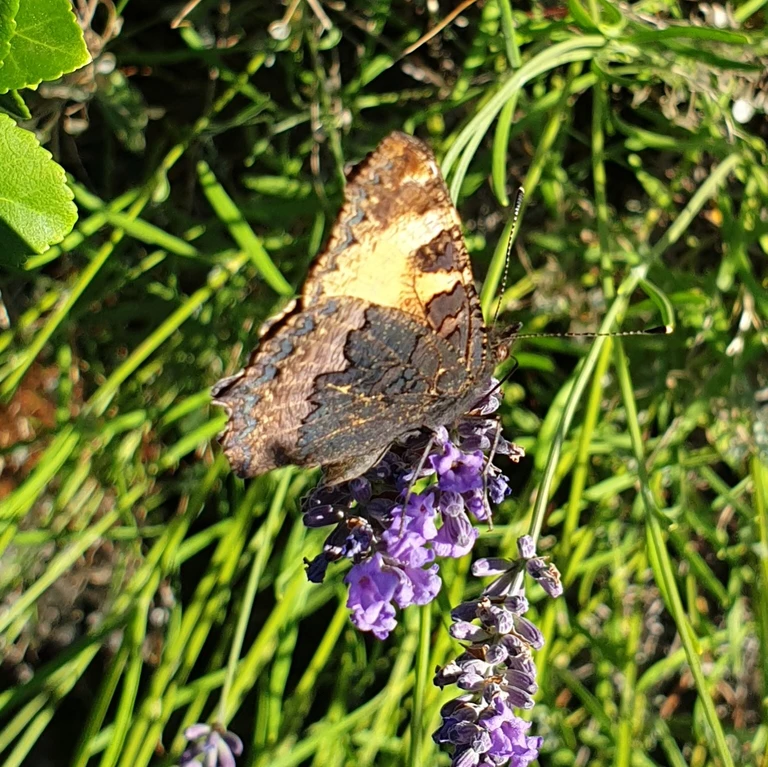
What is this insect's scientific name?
Aglais urticae
